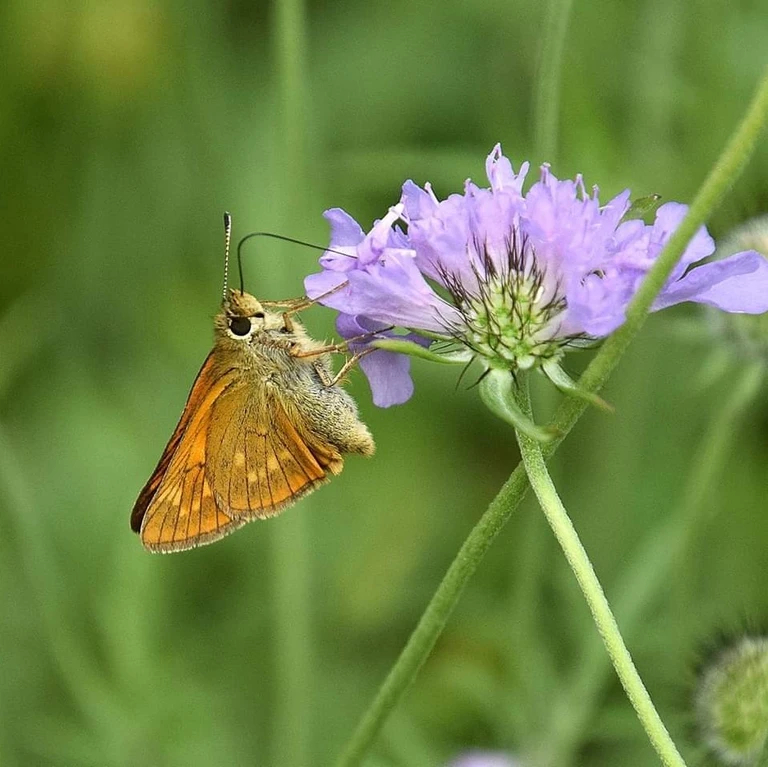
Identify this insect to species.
Ochlodes sylvanus (also Ochlodes venata)
